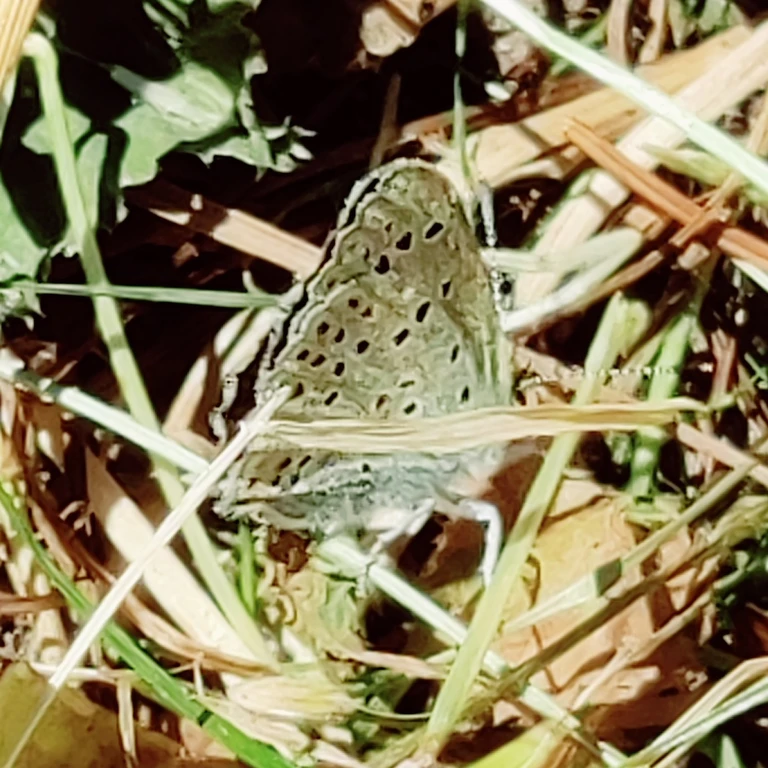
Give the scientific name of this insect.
Lycaena tityrus (also Loweia tityrus)
